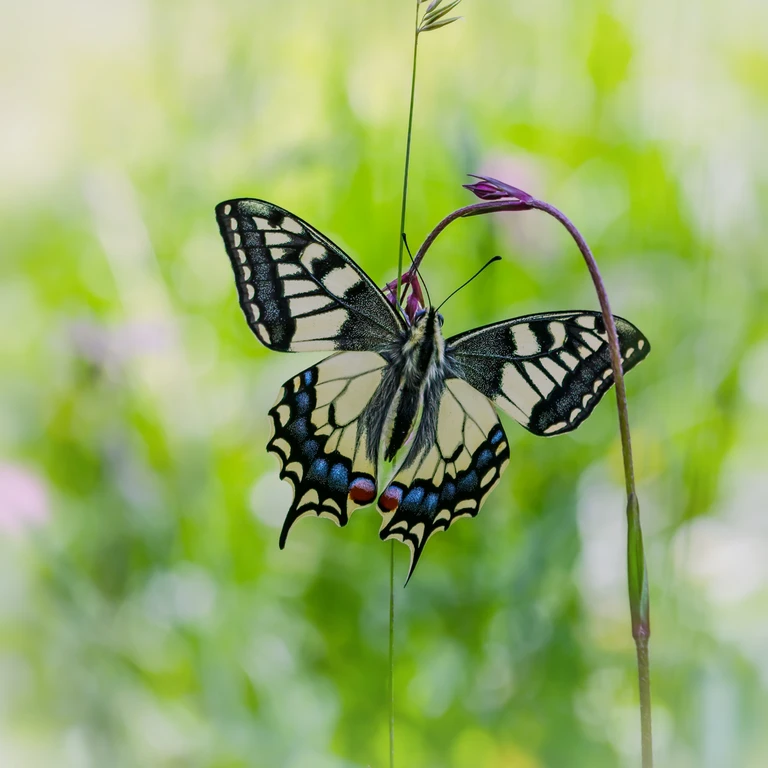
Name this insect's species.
Papilio machaon
